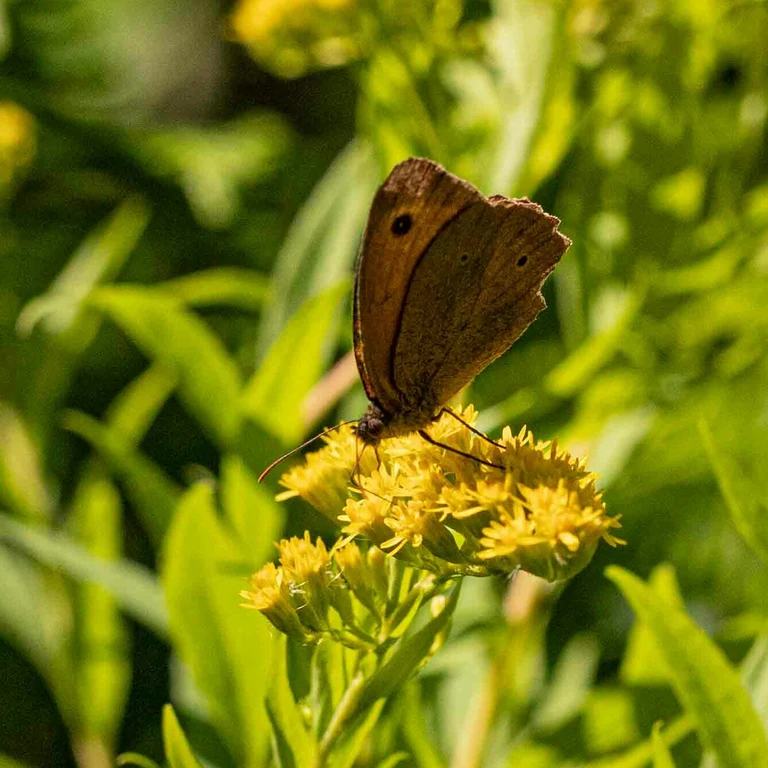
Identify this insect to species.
Maniola jurtina
